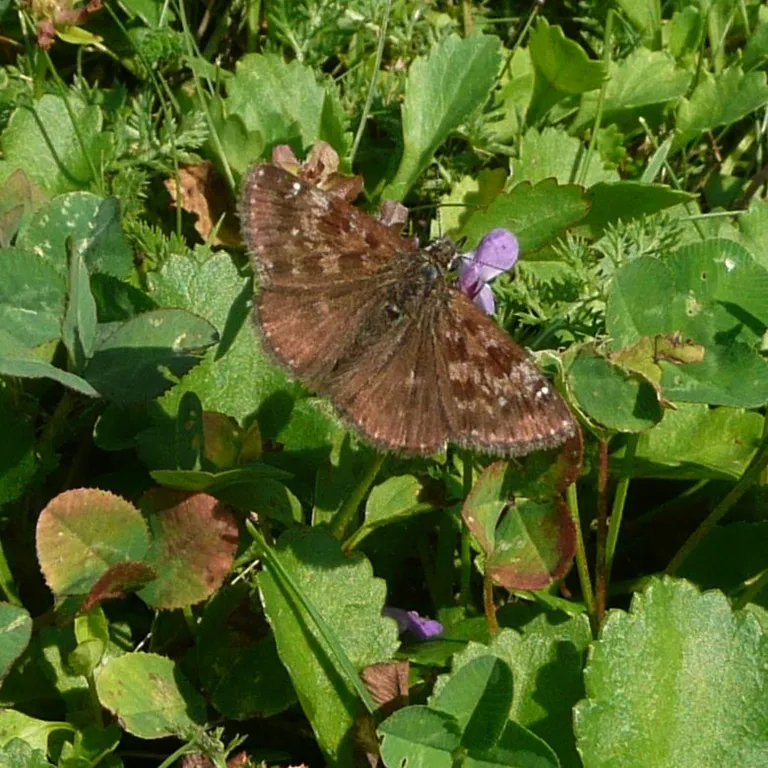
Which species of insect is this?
Erynnis tages
